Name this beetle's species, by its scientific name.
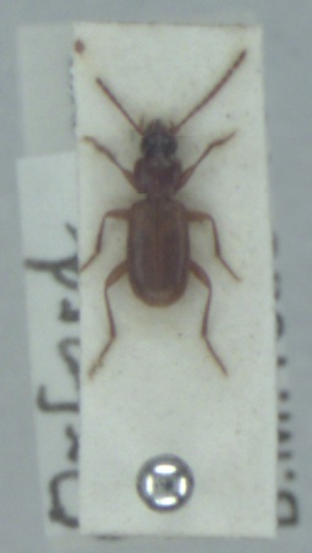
Trechoblemus micros
